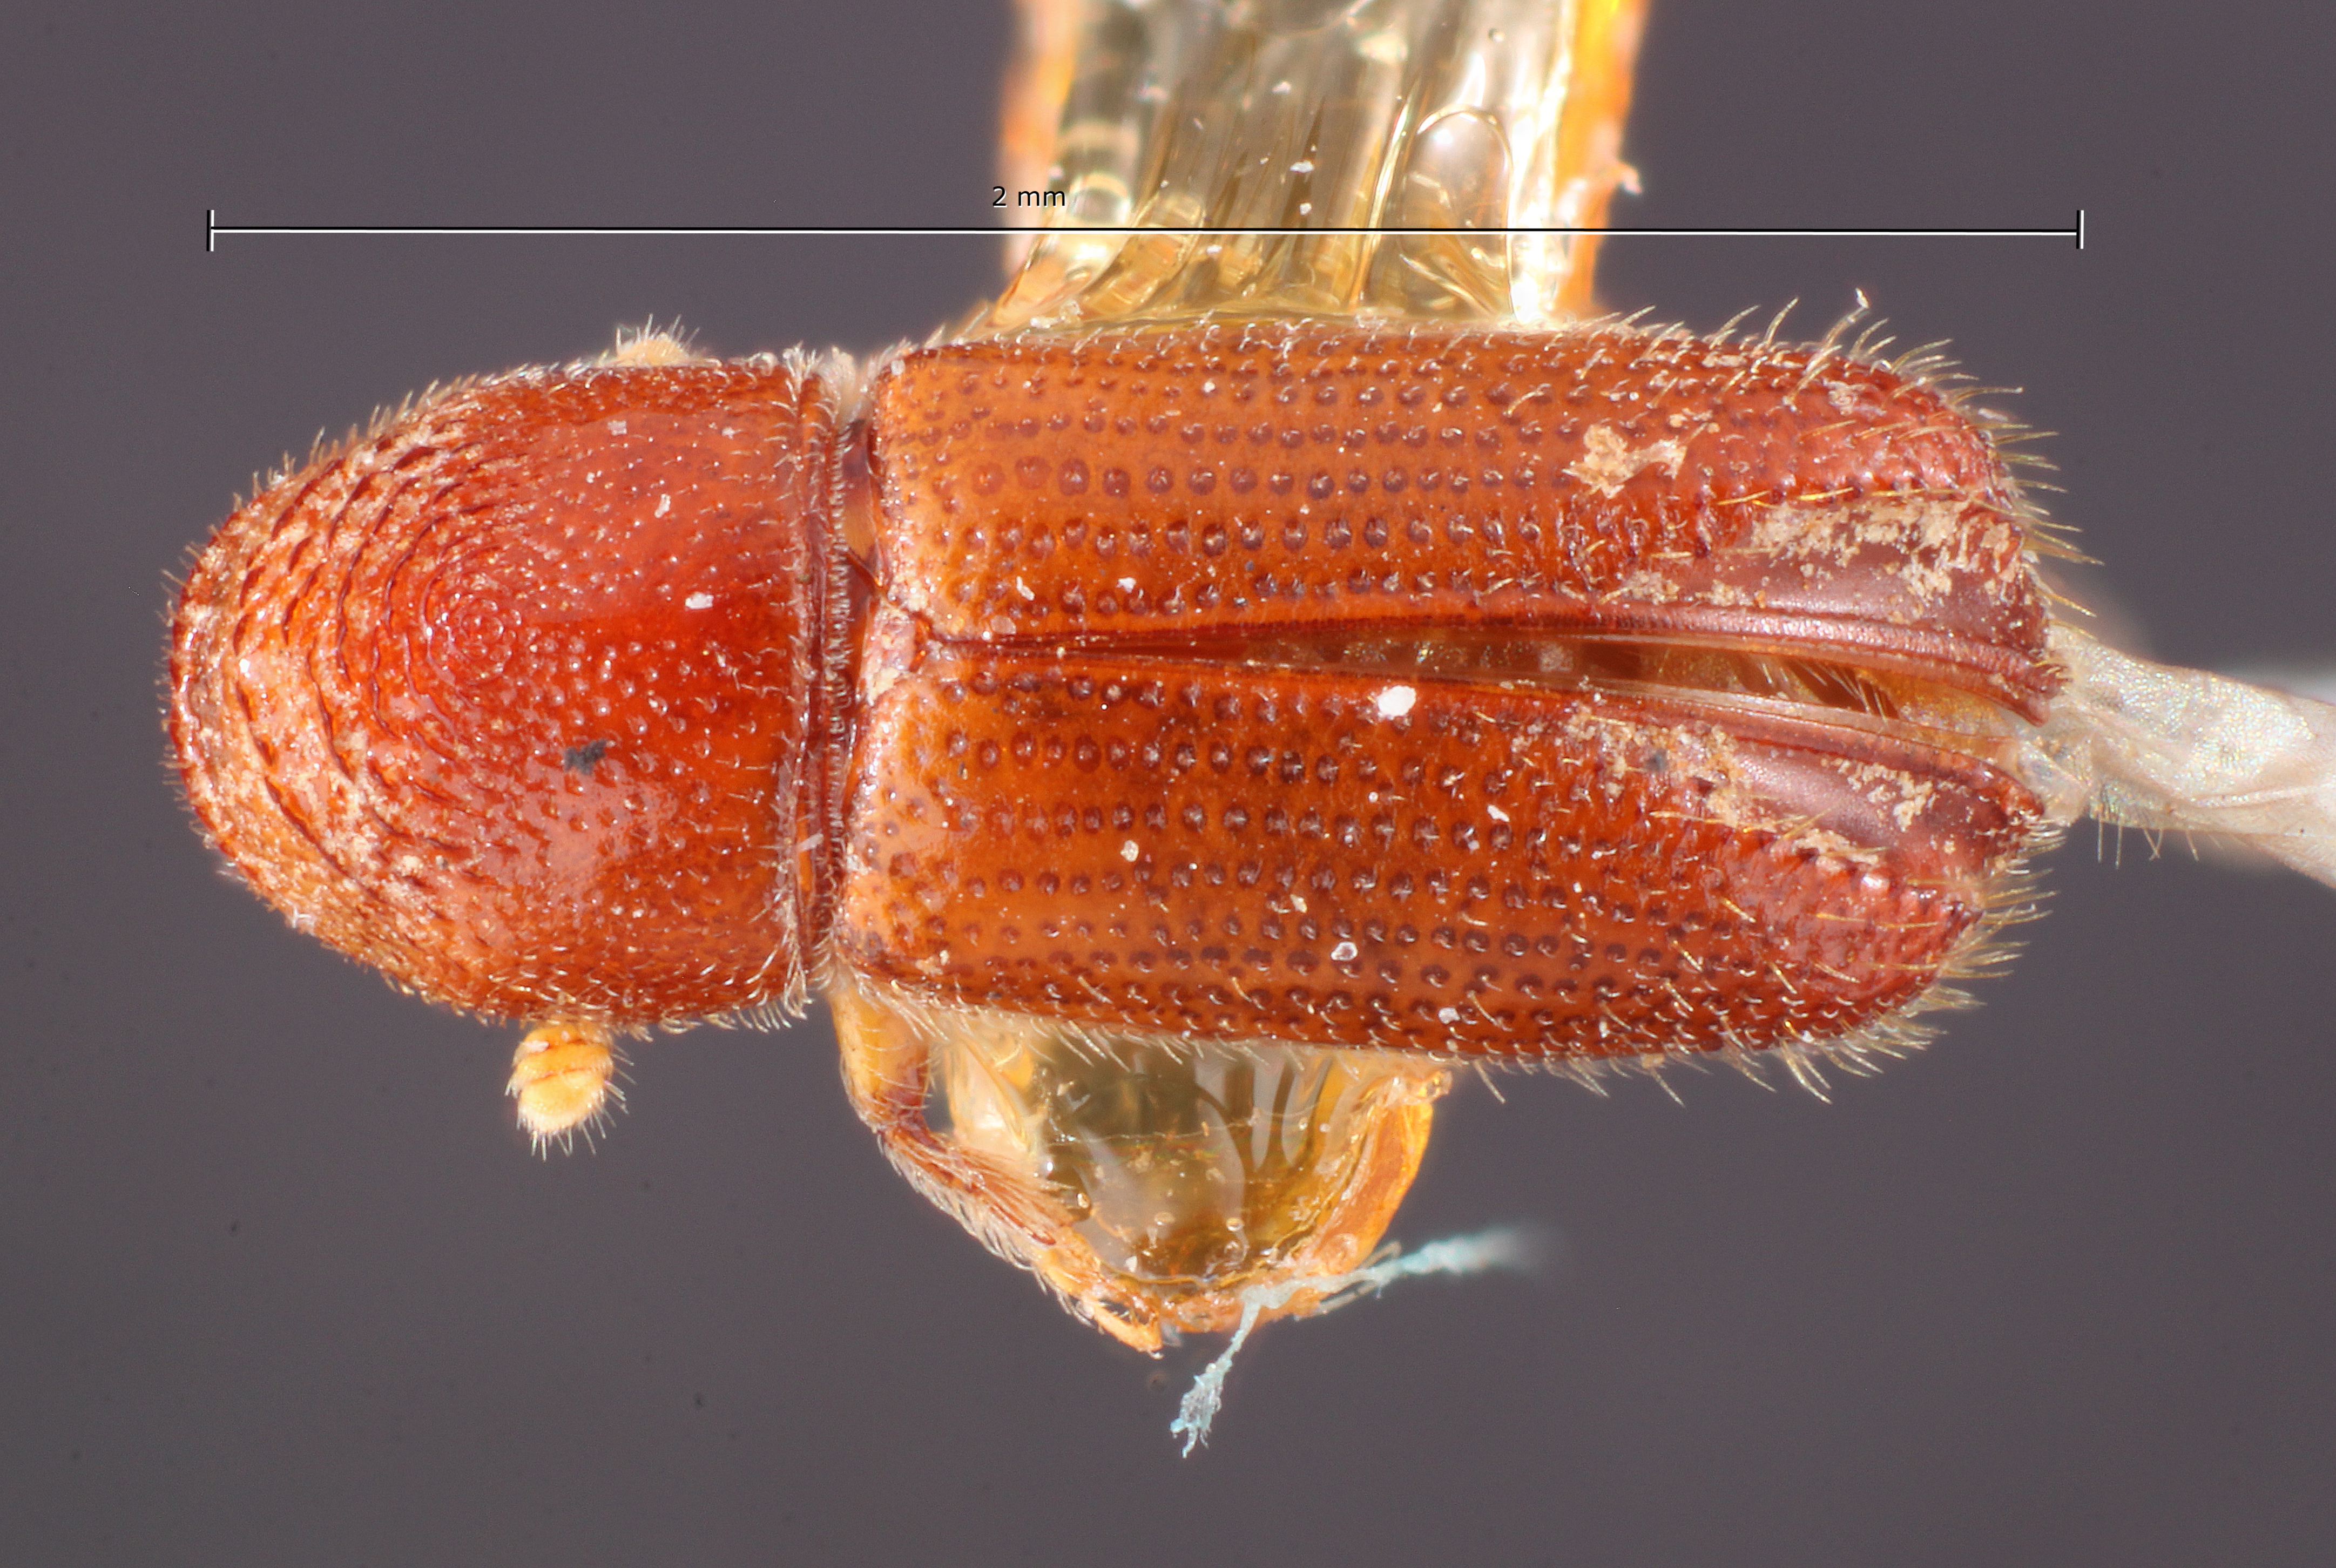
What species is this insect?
Pityophthorus bassetti
